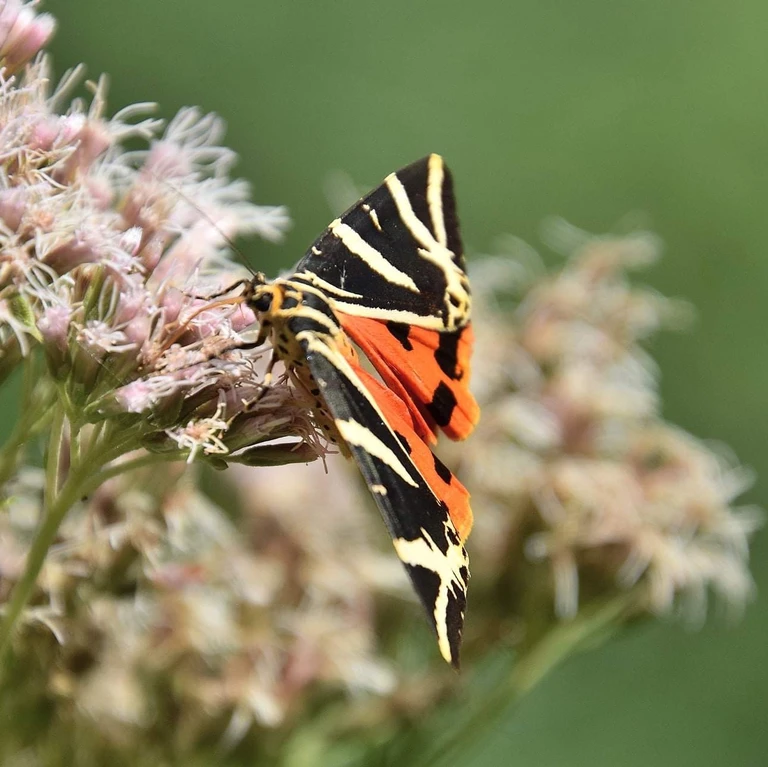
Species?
Euplagia quadripunctaria
